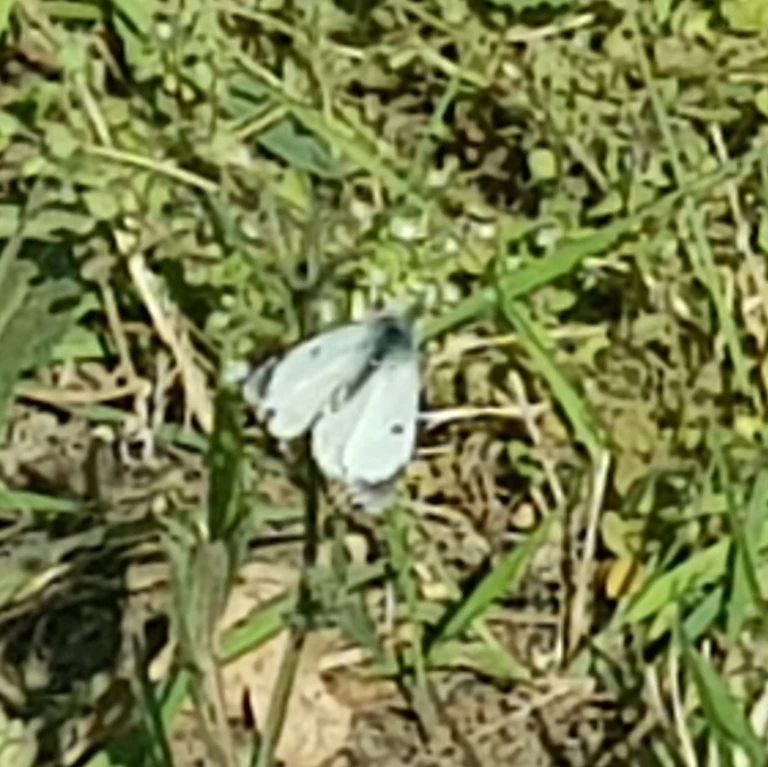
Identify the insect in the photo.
Anthocharis cardamines
